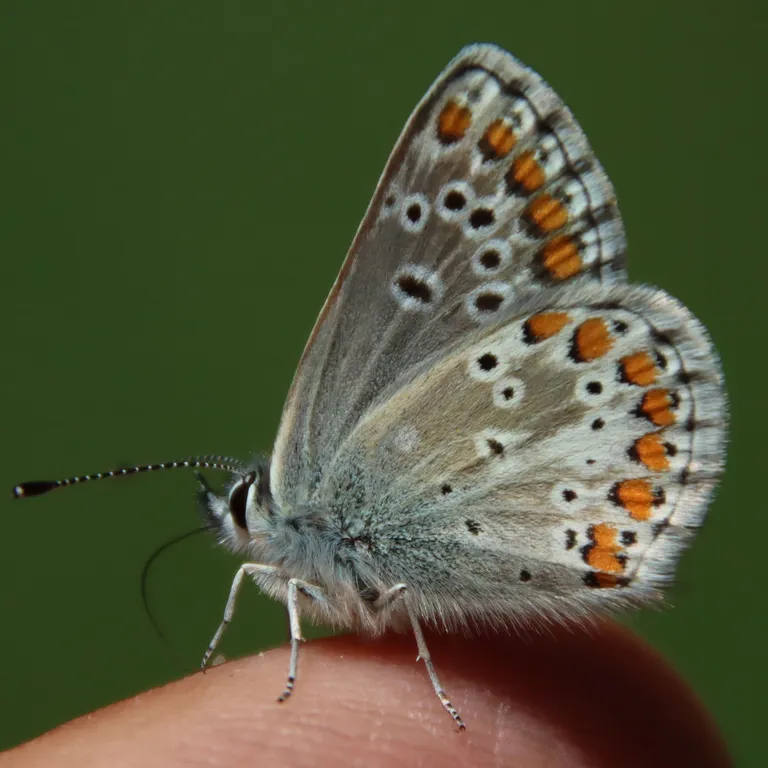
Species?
Aricia agestis/artaxerxes
